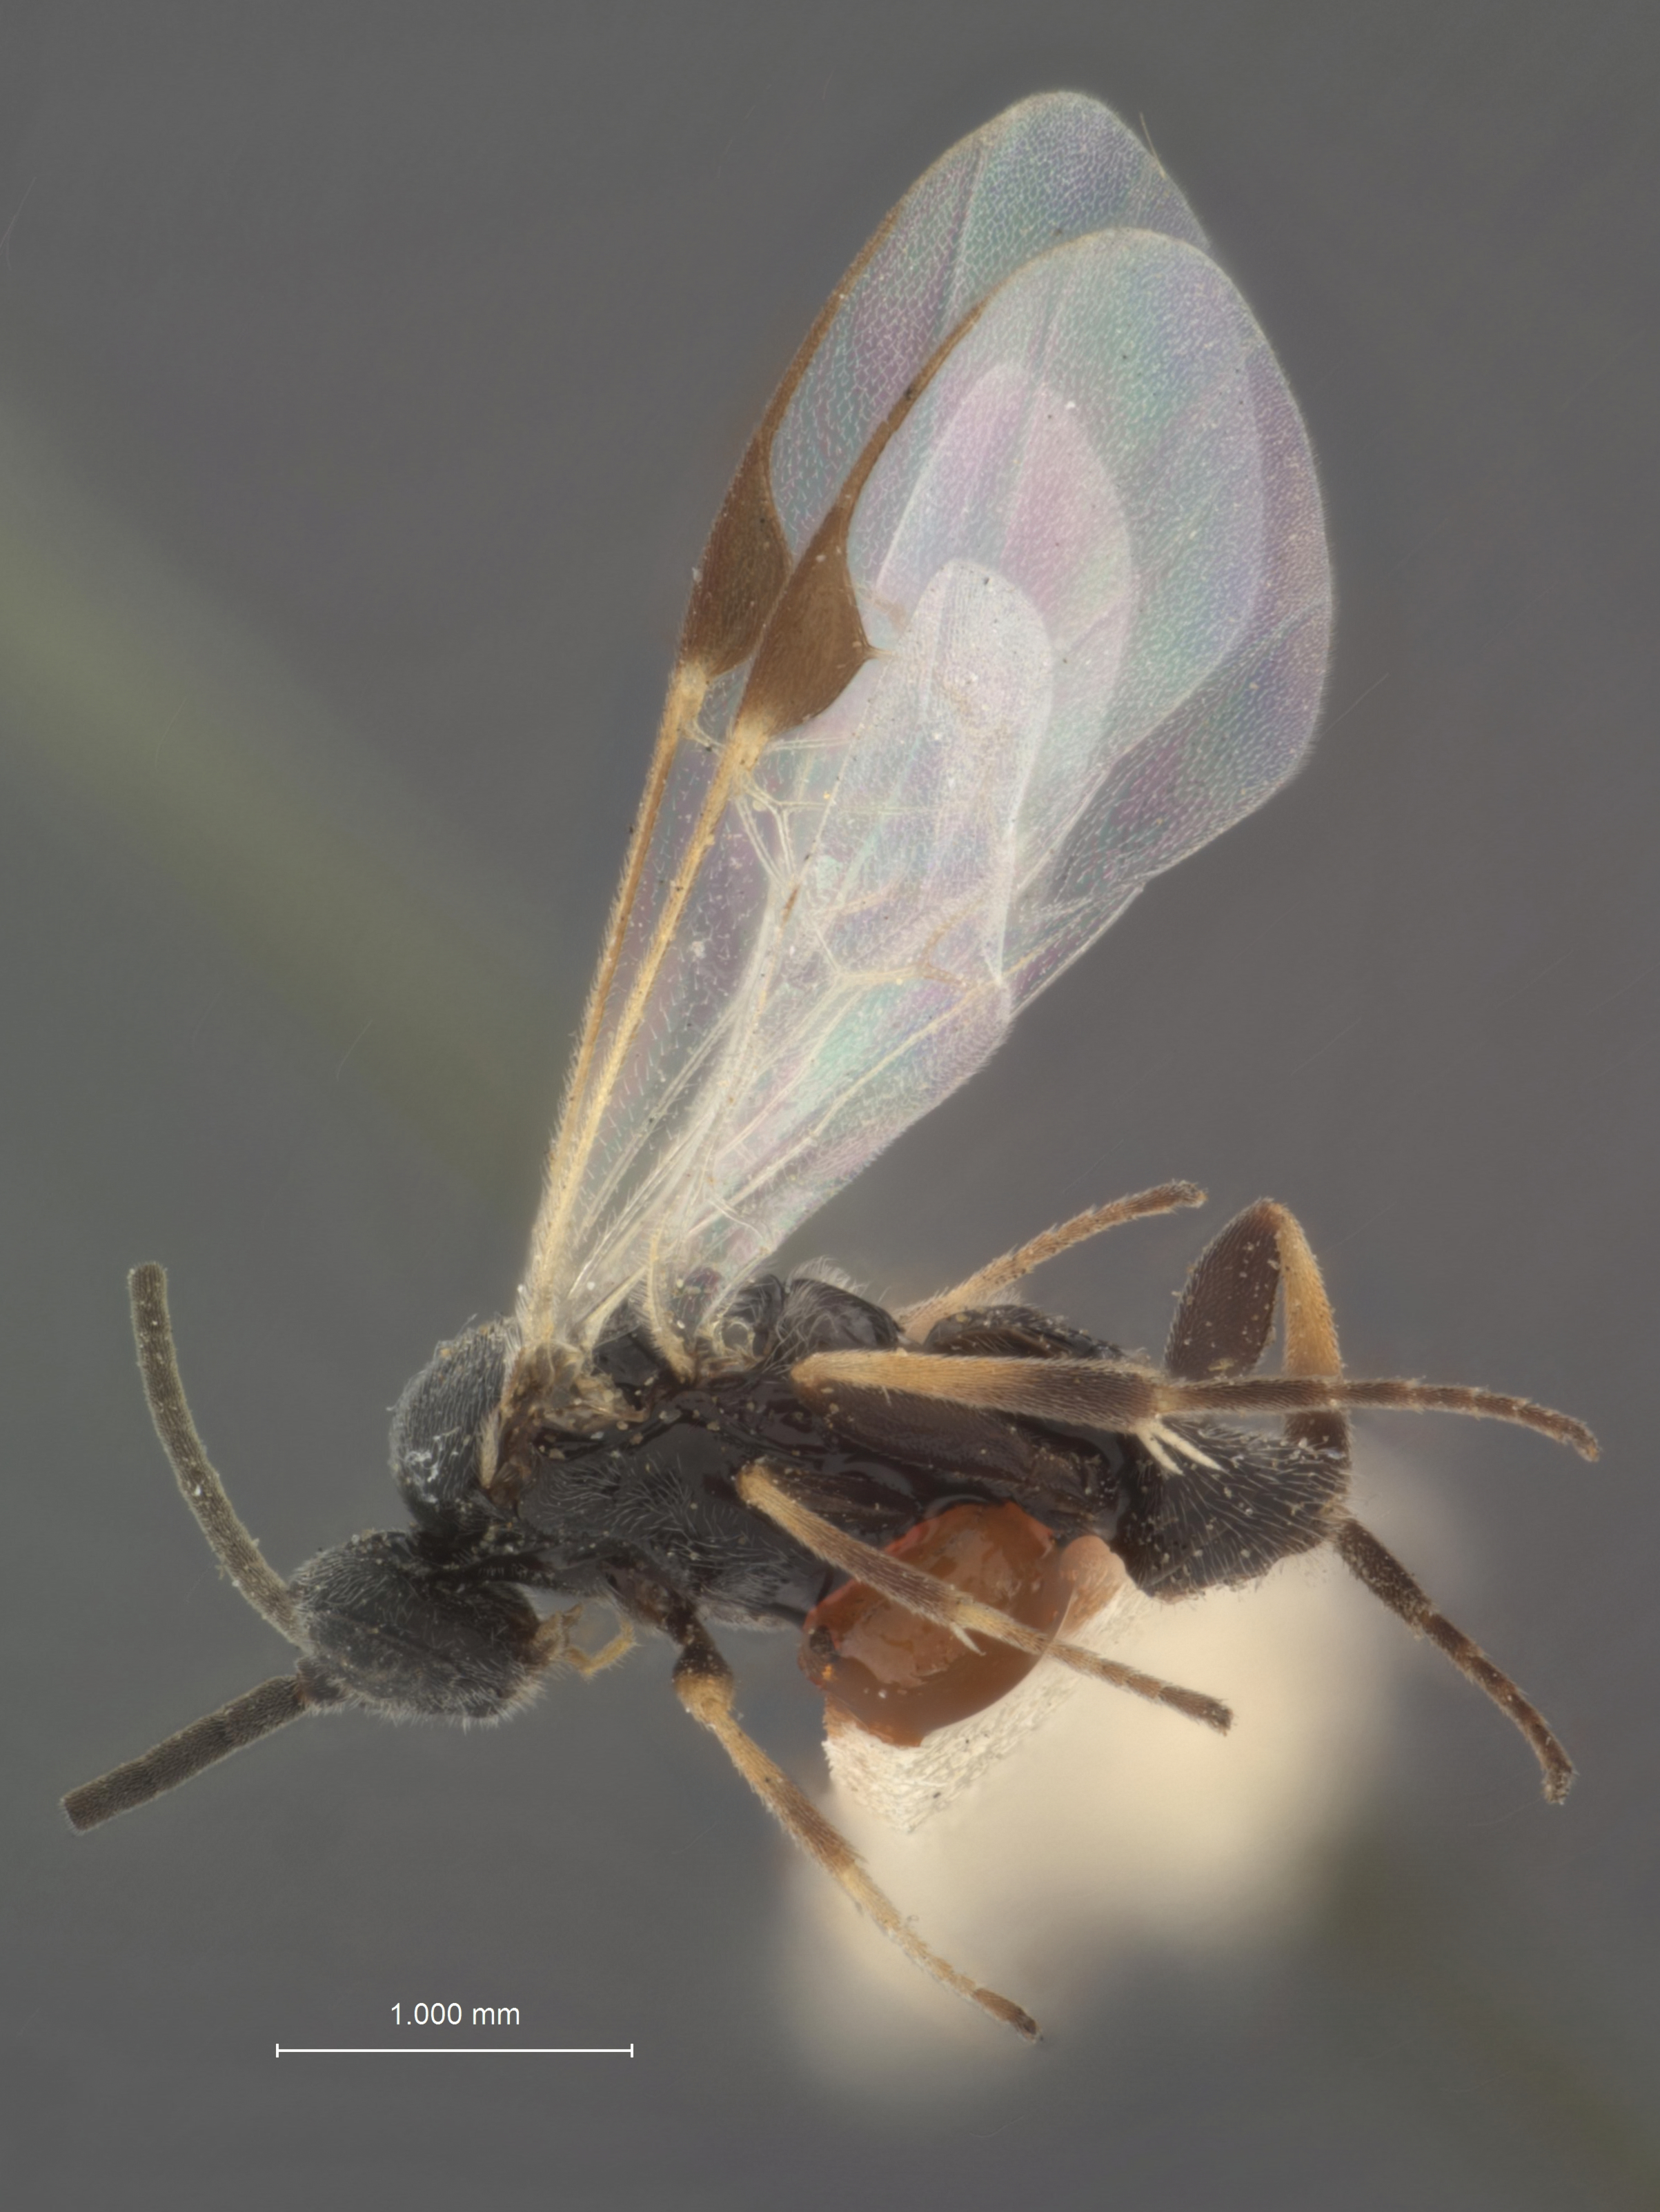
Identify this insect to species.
Apanteles etiellae
